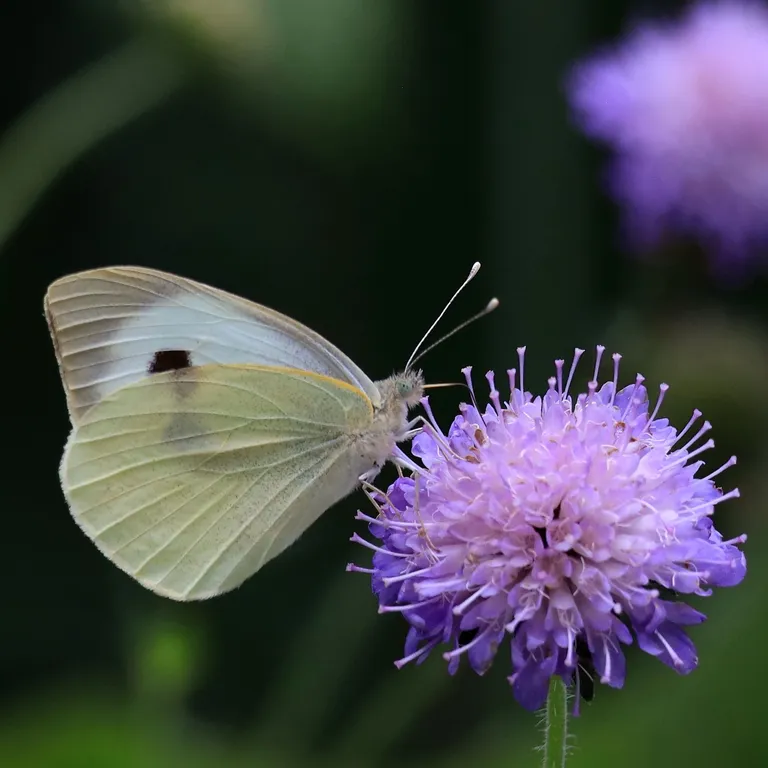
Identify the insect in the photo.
Pieris brassicae
